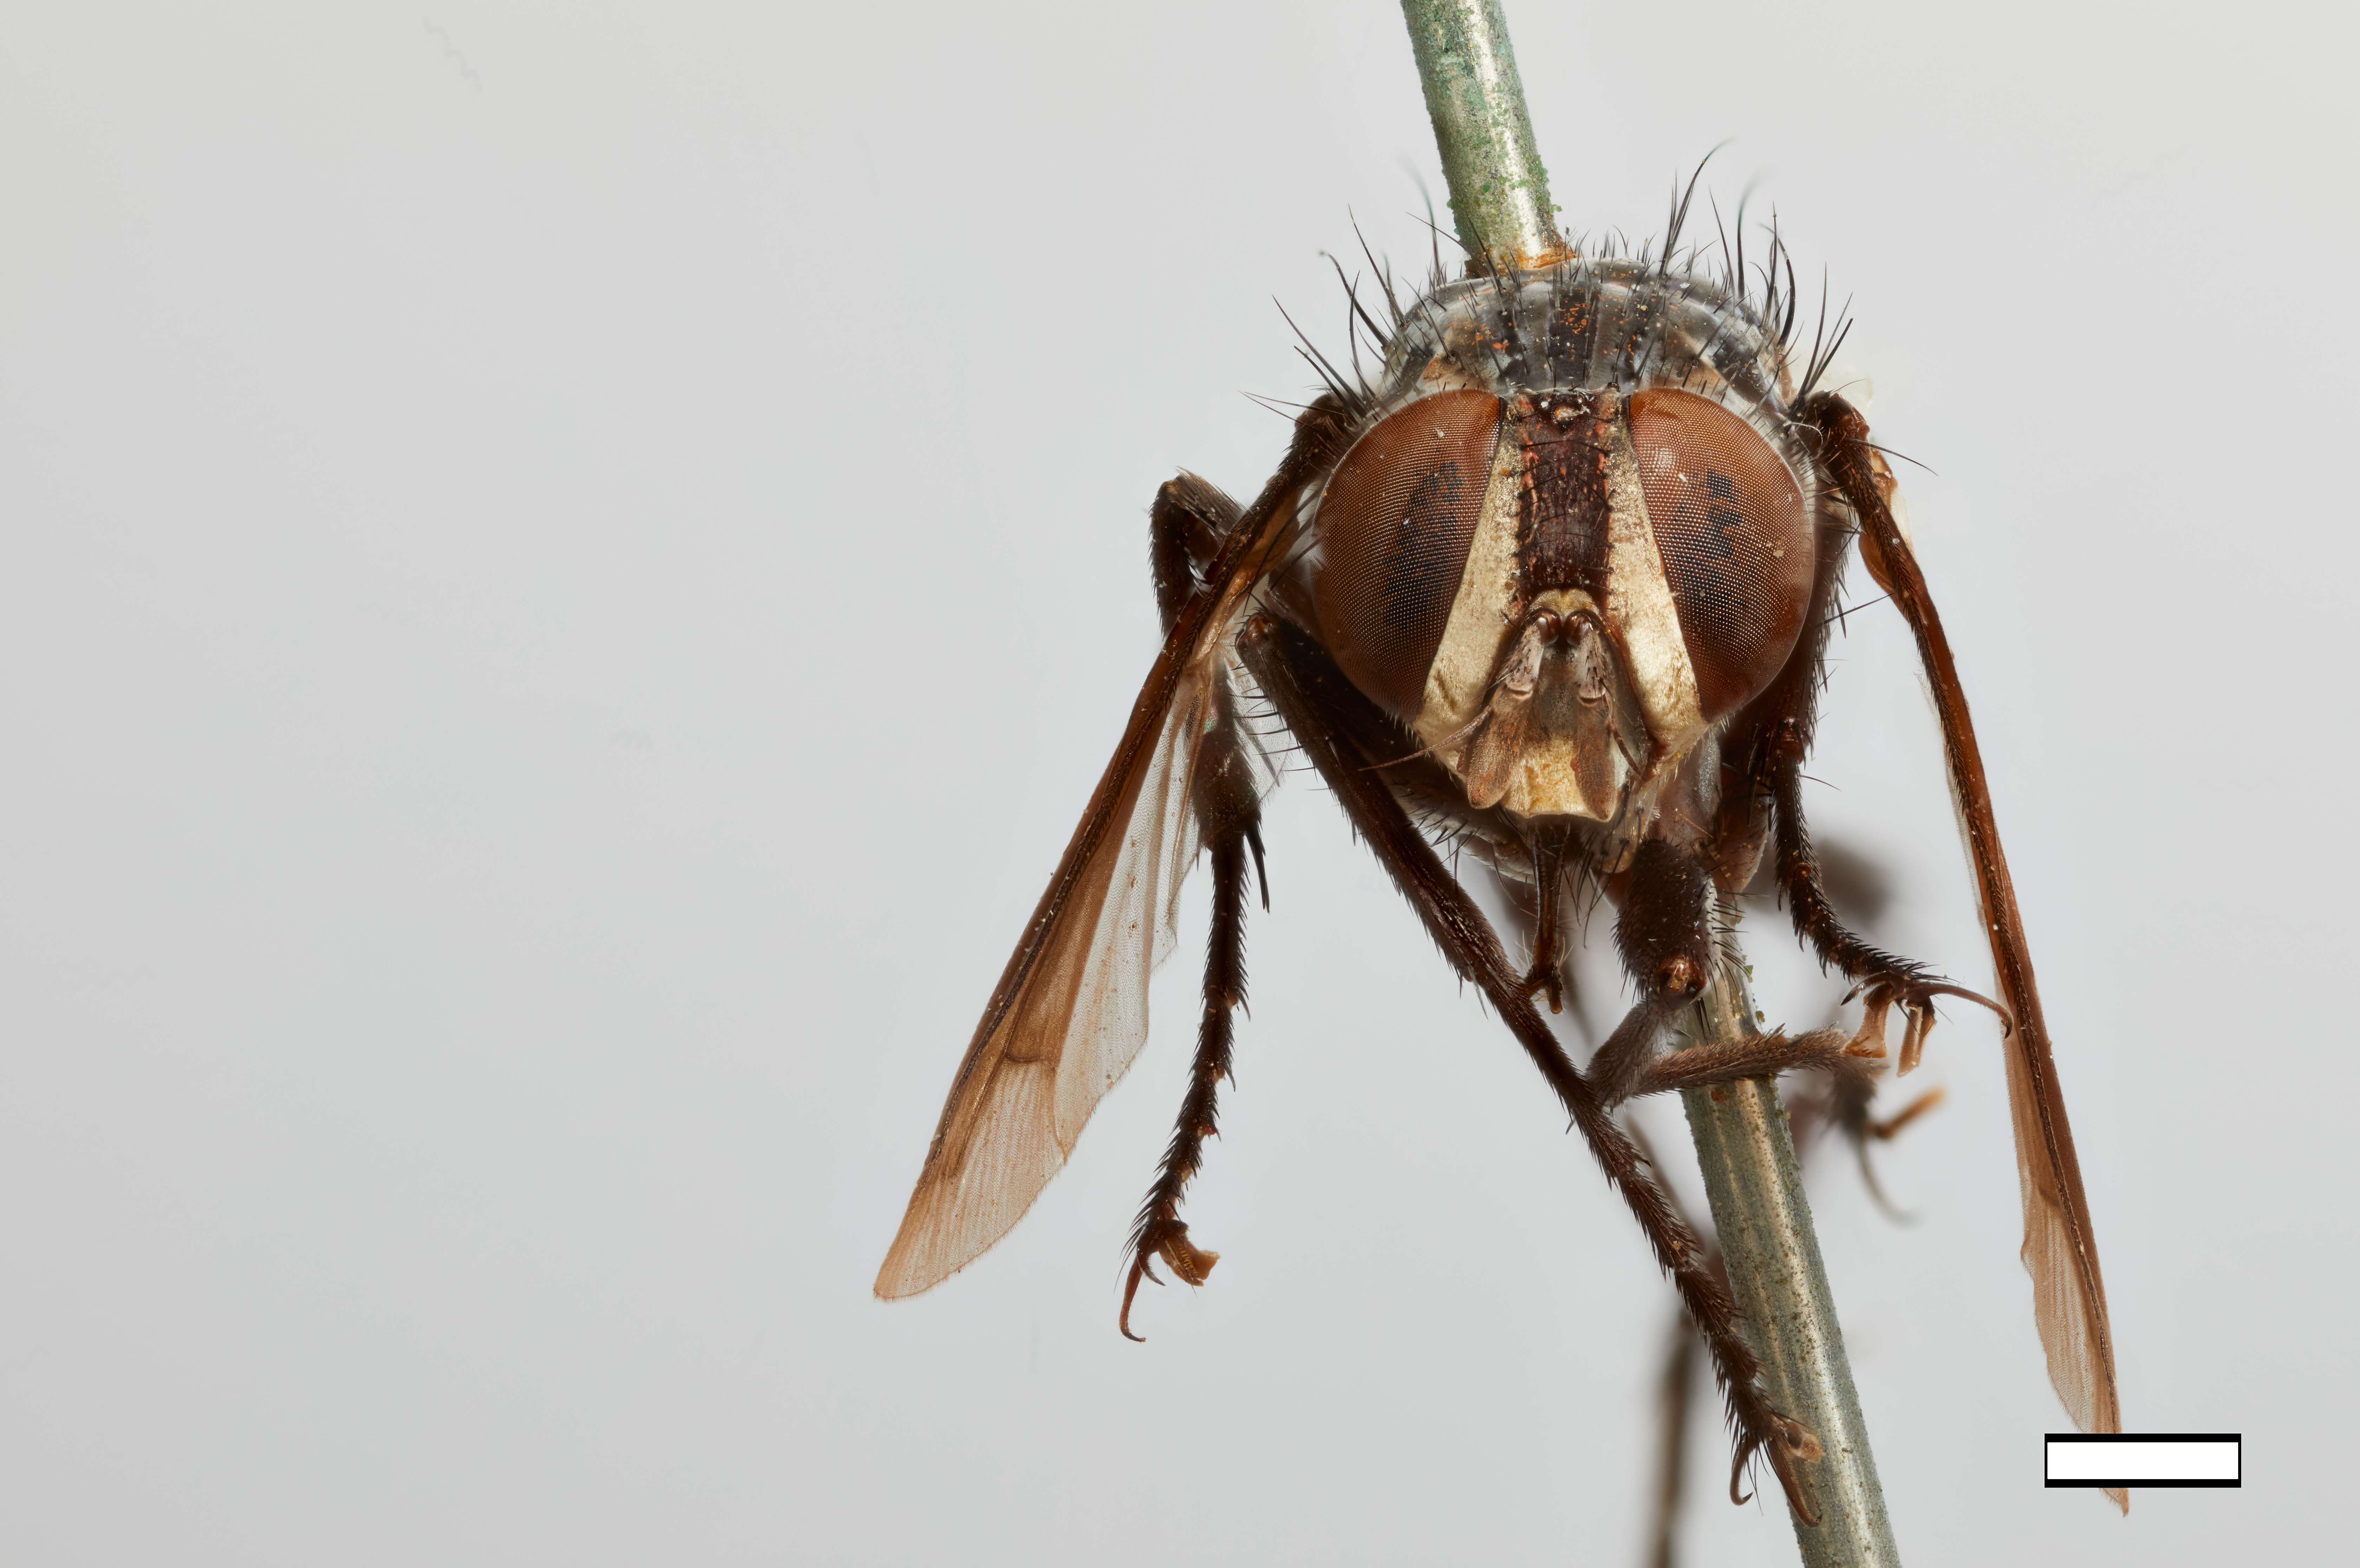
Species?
Cylindromyia bakeri
